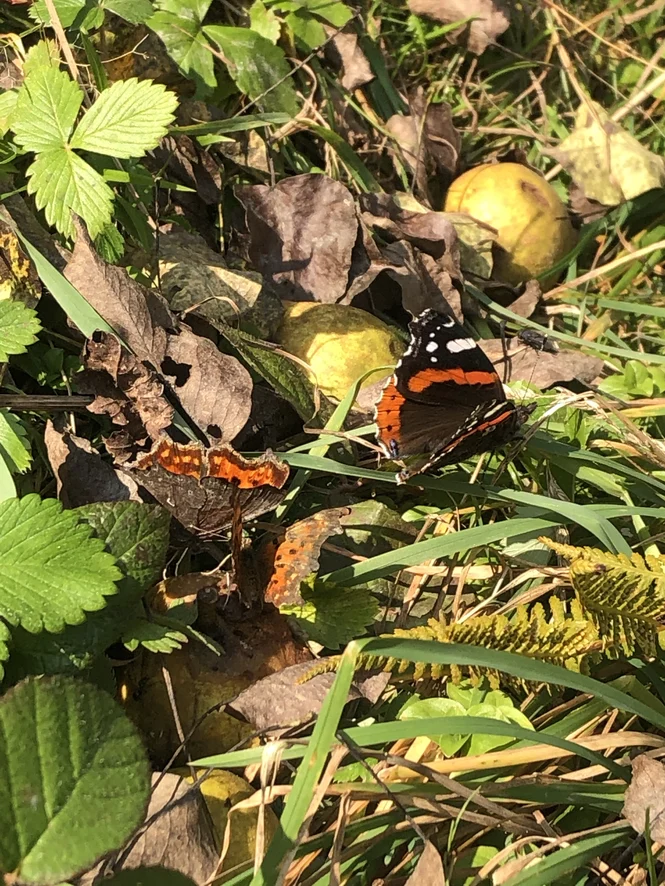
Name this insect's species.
Vanessa atalanta
